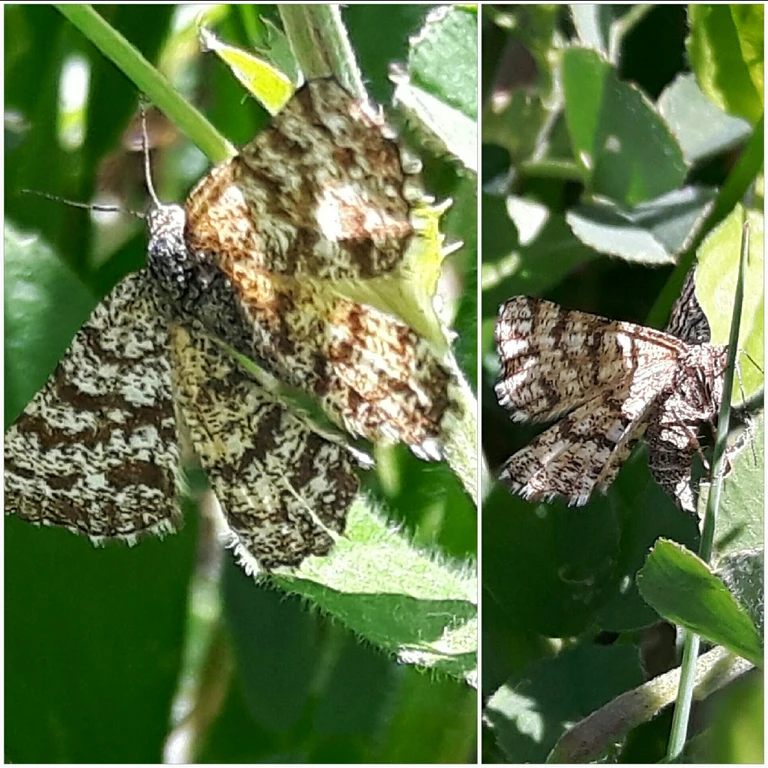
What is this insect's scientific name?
Ematurga atomaria
